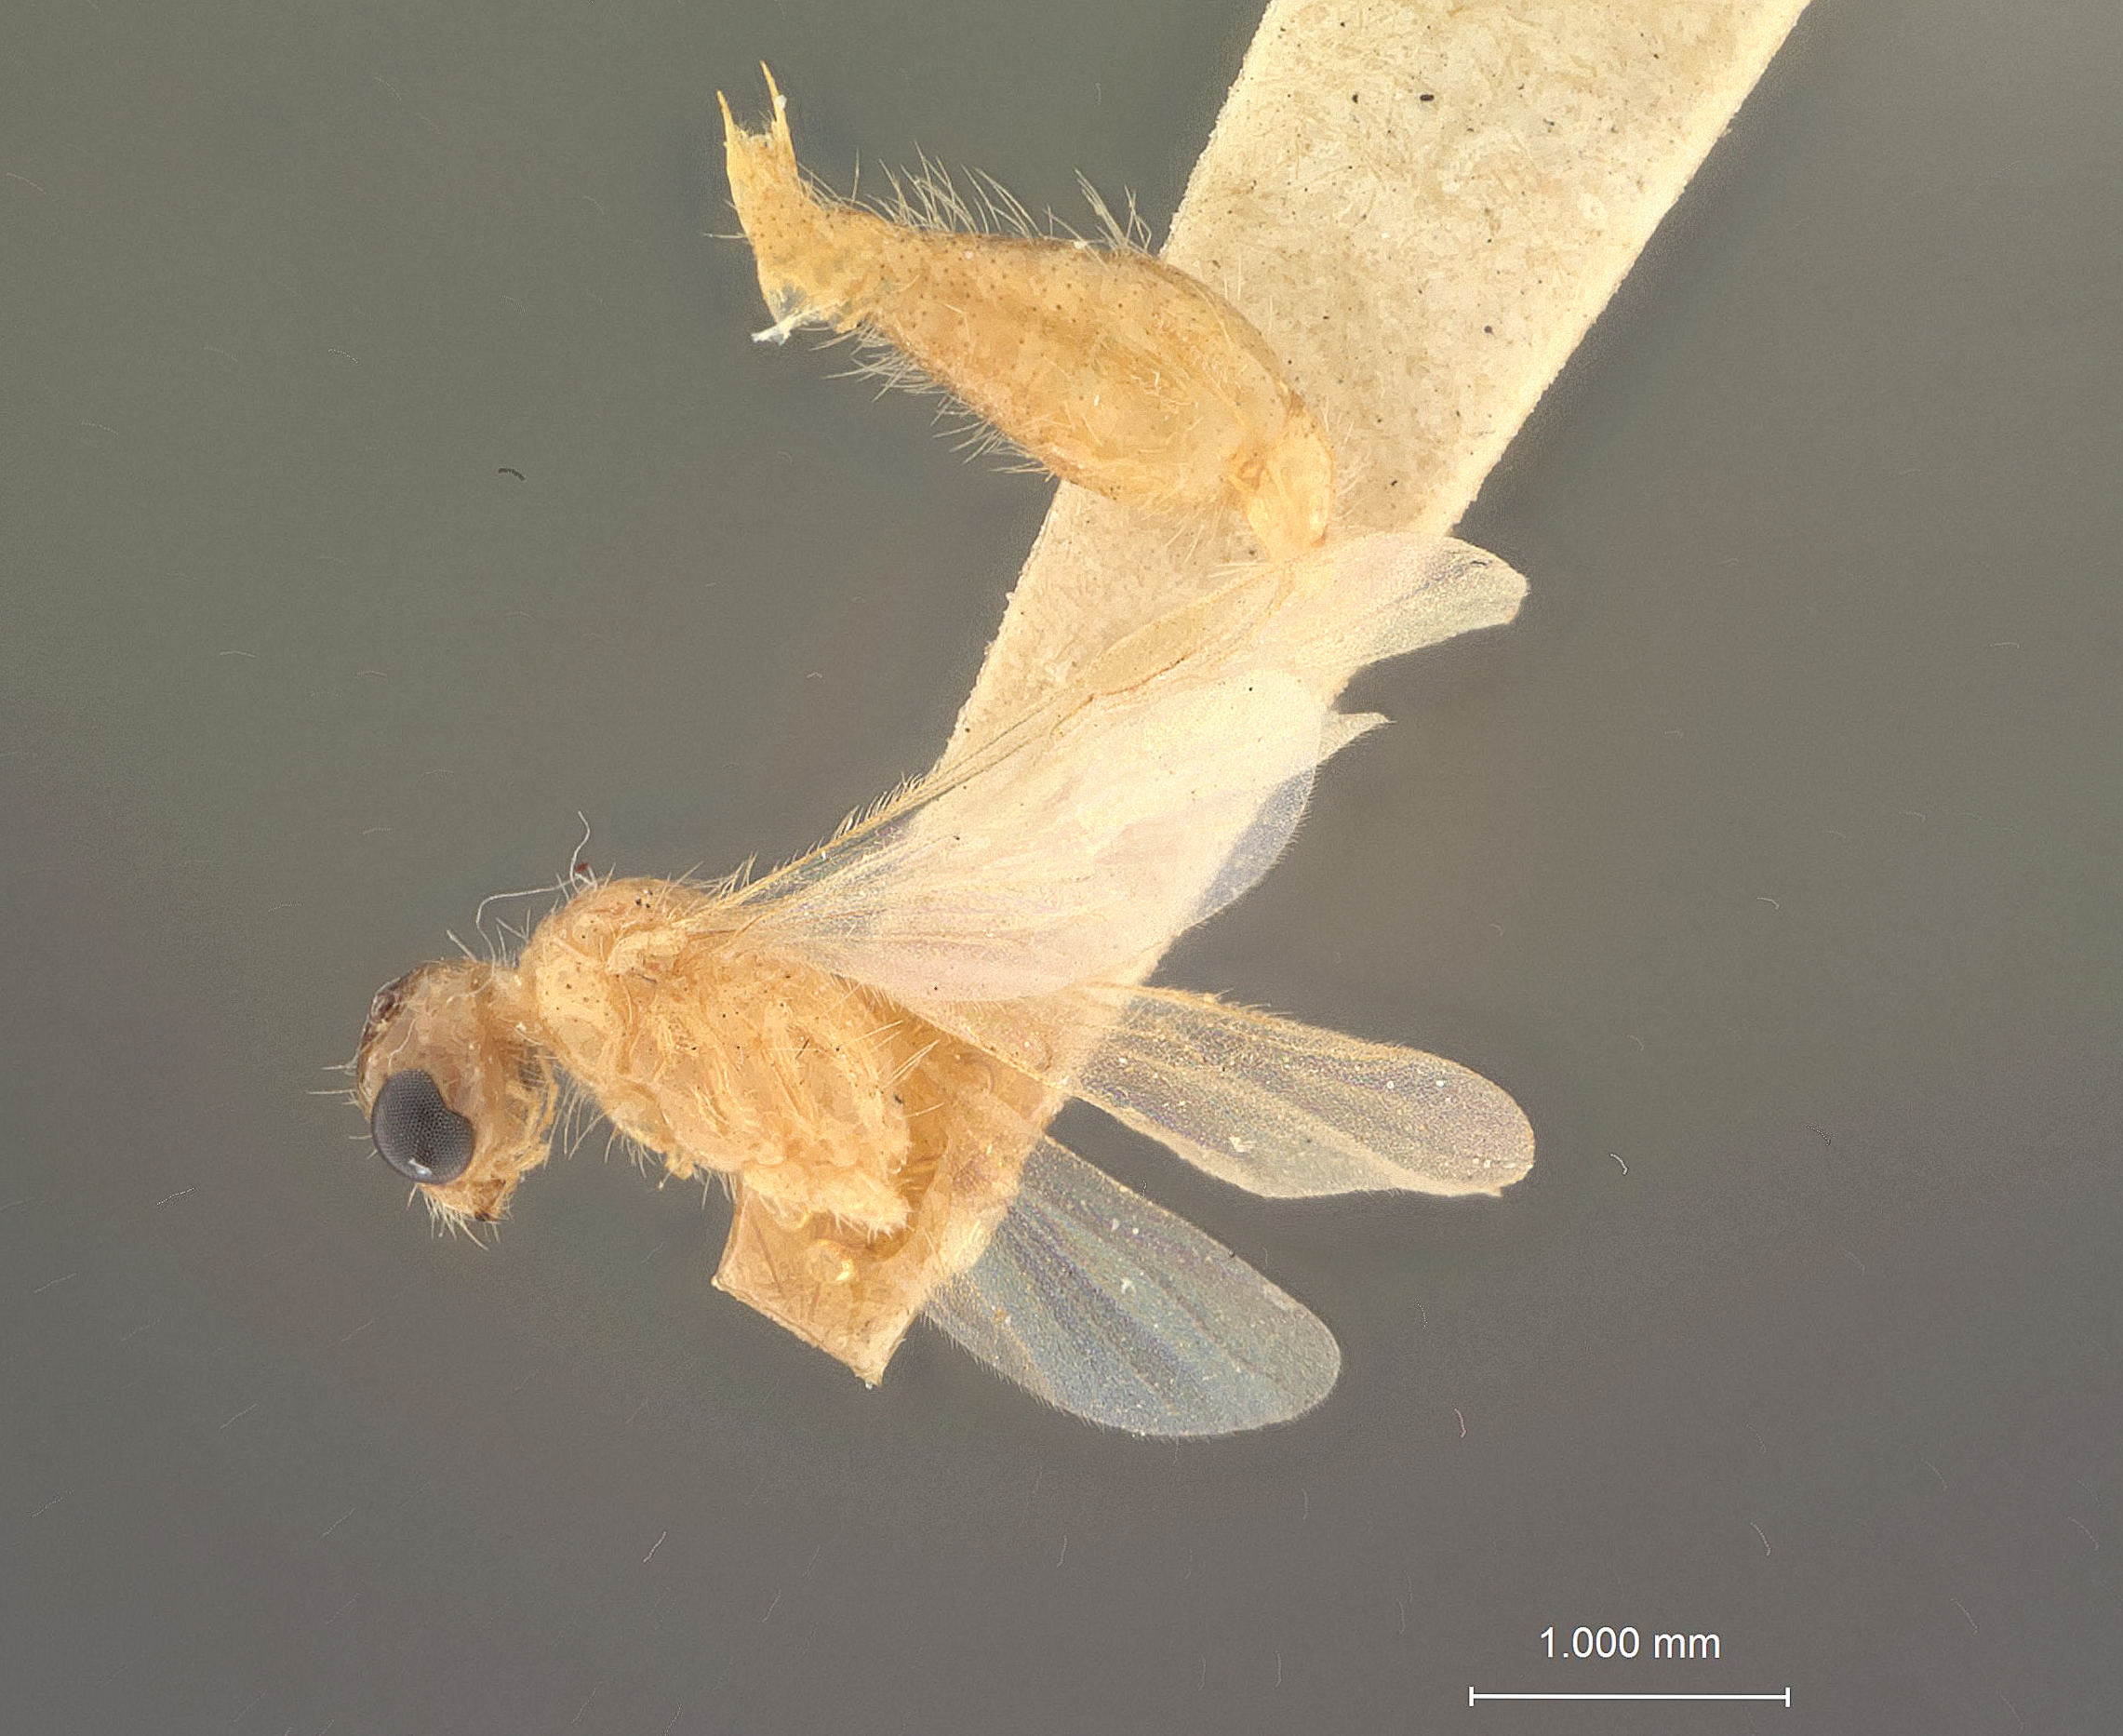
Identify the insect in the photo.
Photopsis nanus
